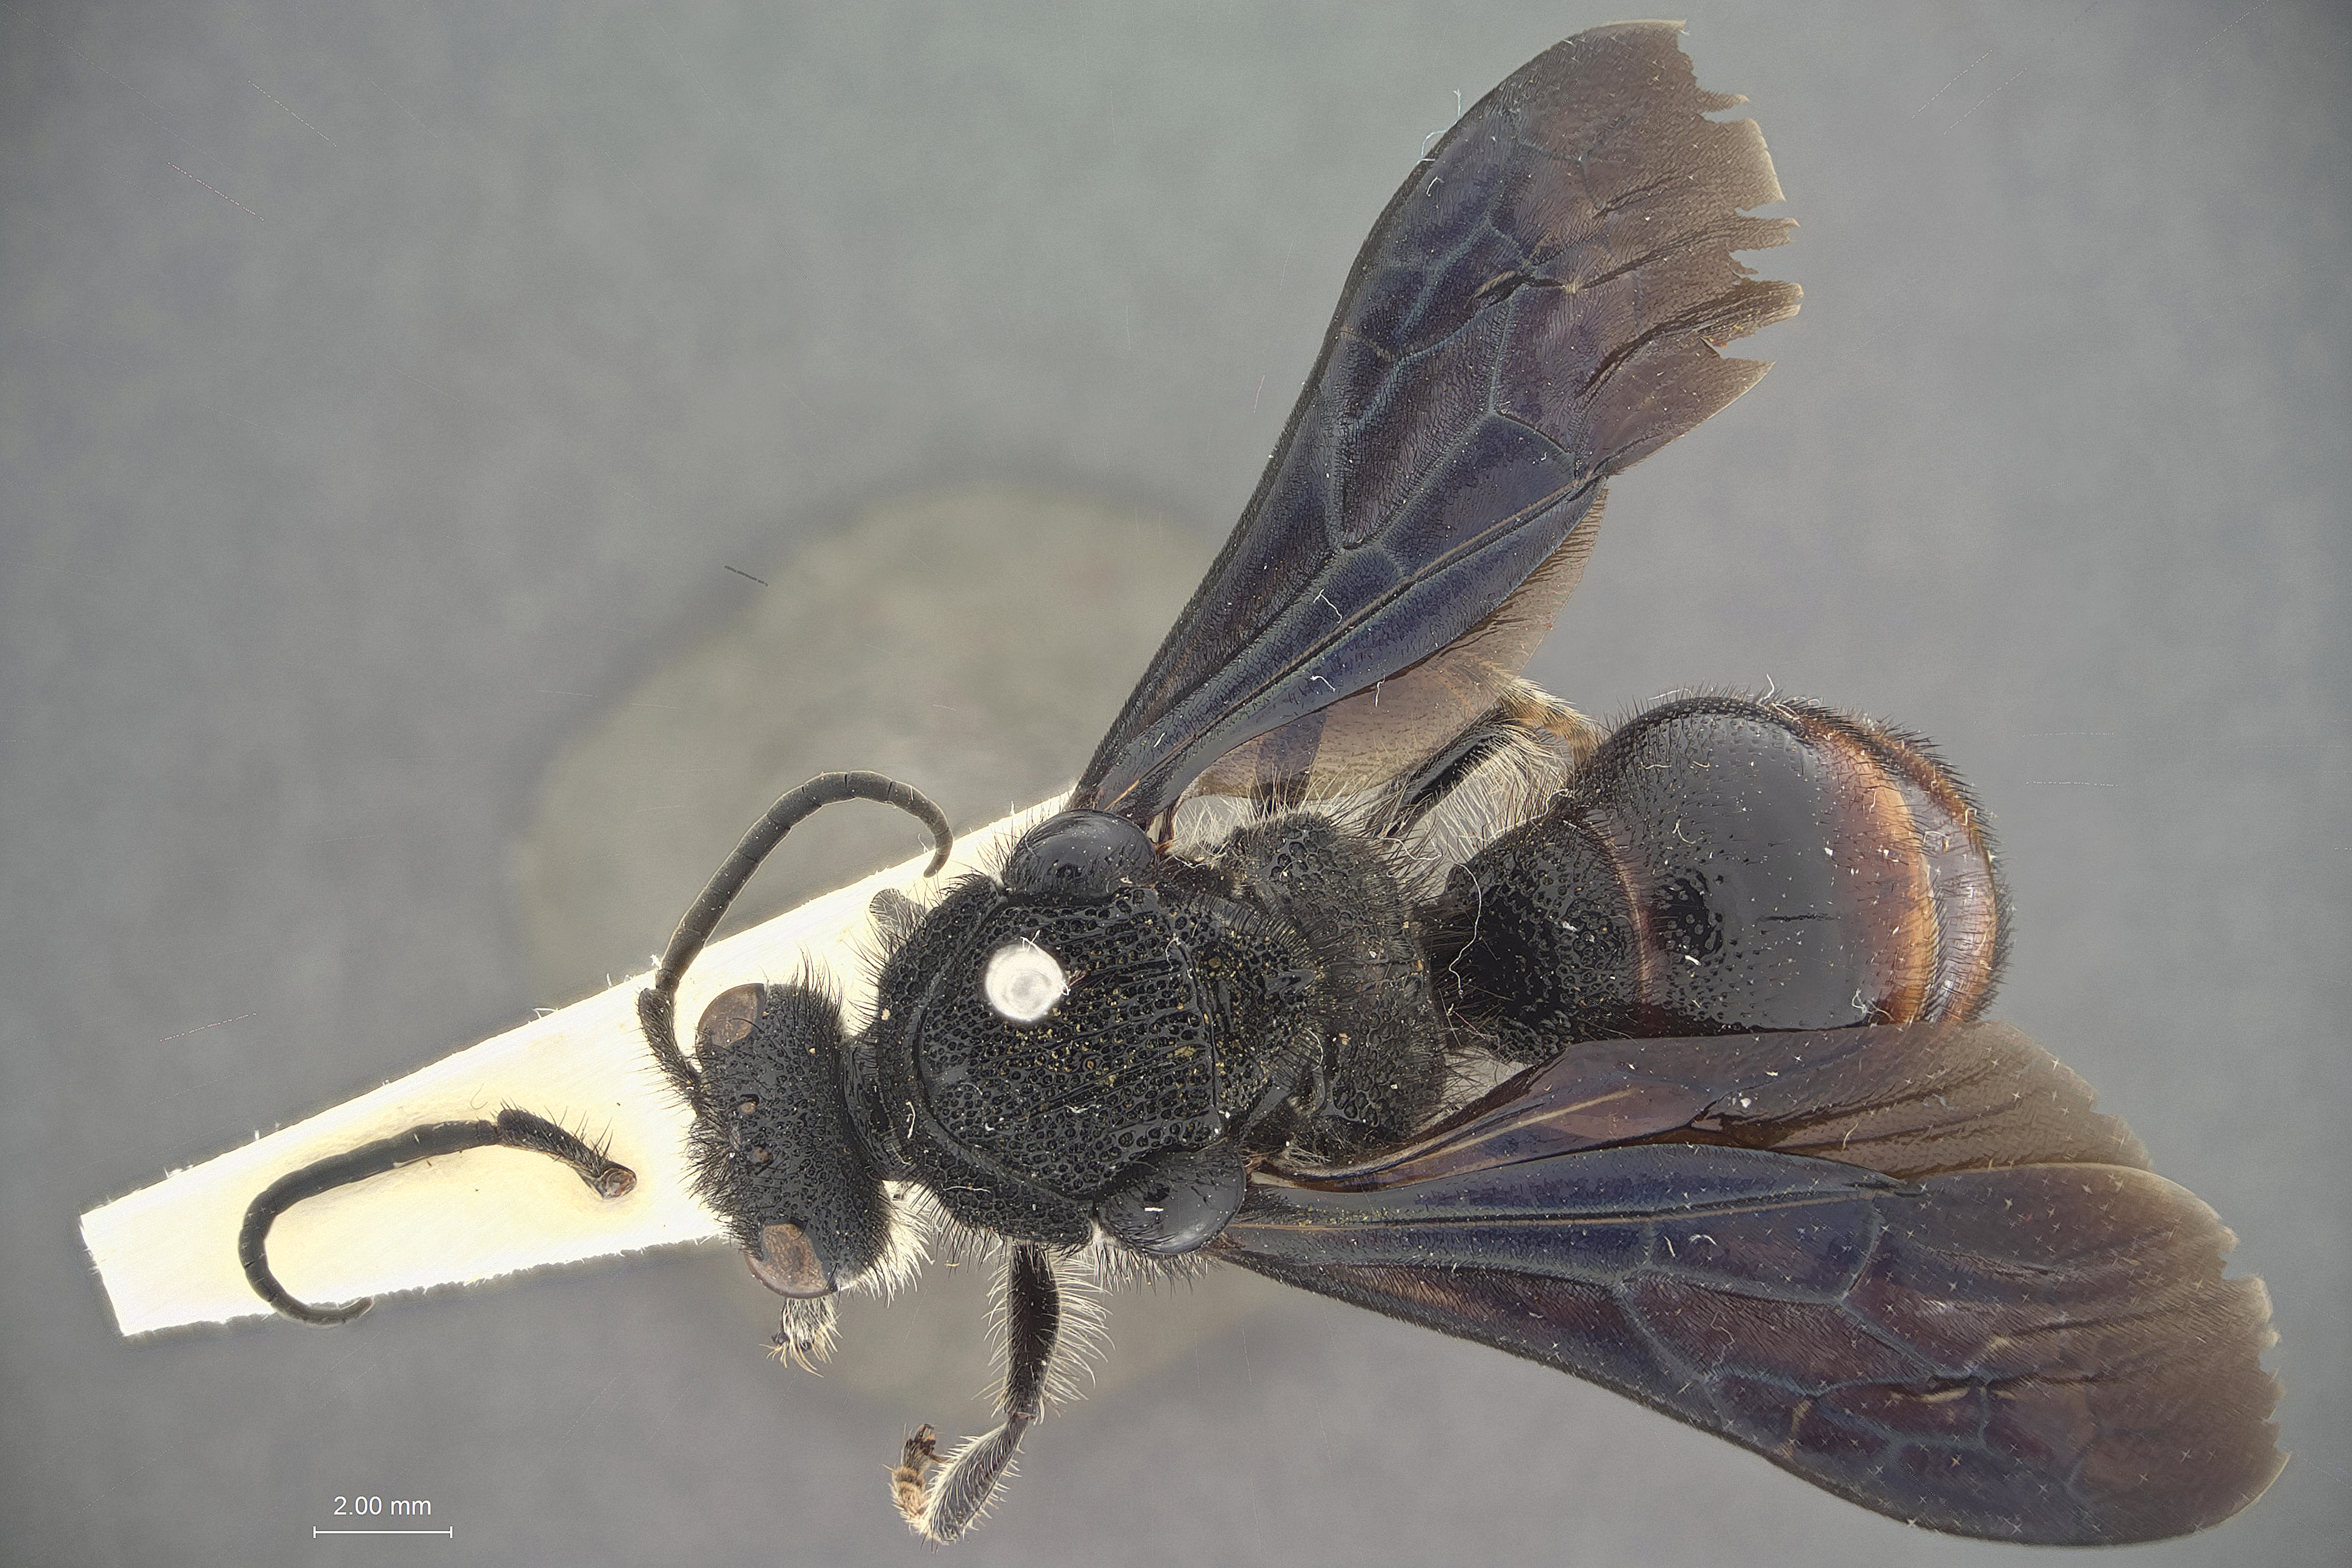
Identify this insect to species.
Trogaspidia leytensis
